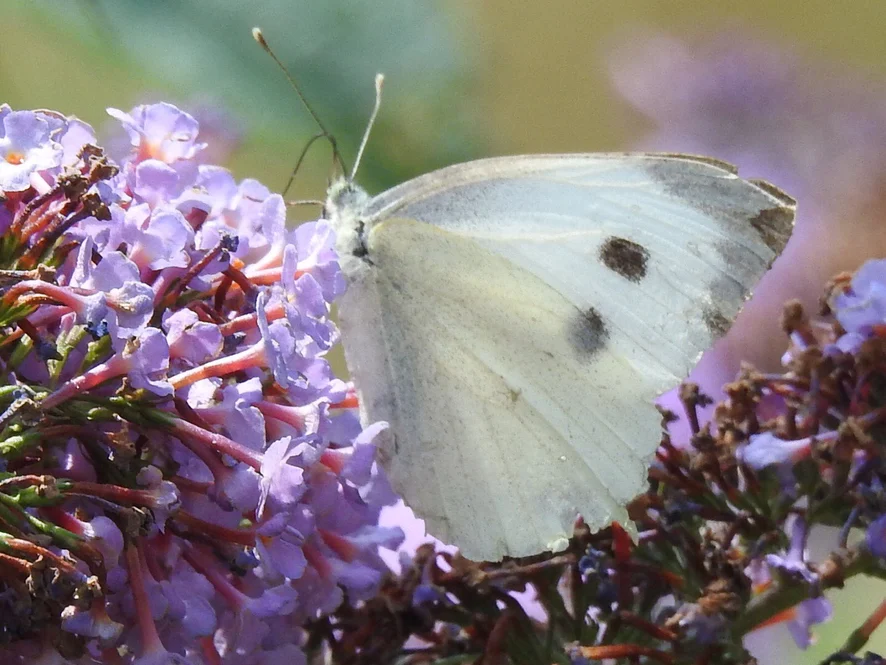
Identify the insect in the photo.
Pieris brassicae
